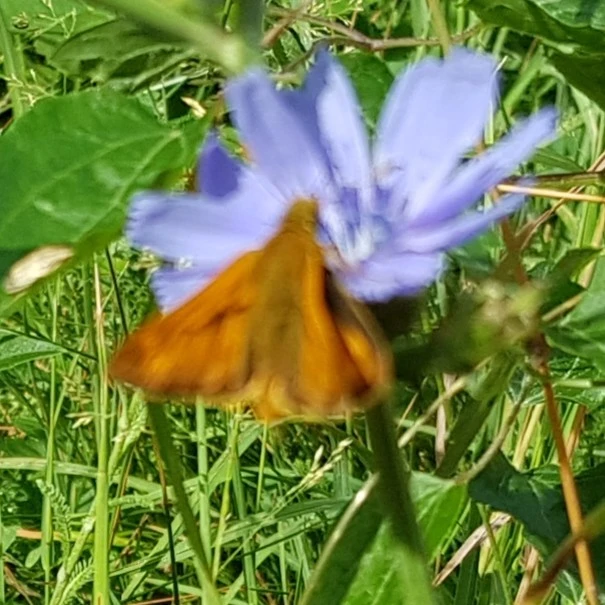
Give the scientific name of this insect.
Ochlodes sylvanus (also Ochlodes venata)
